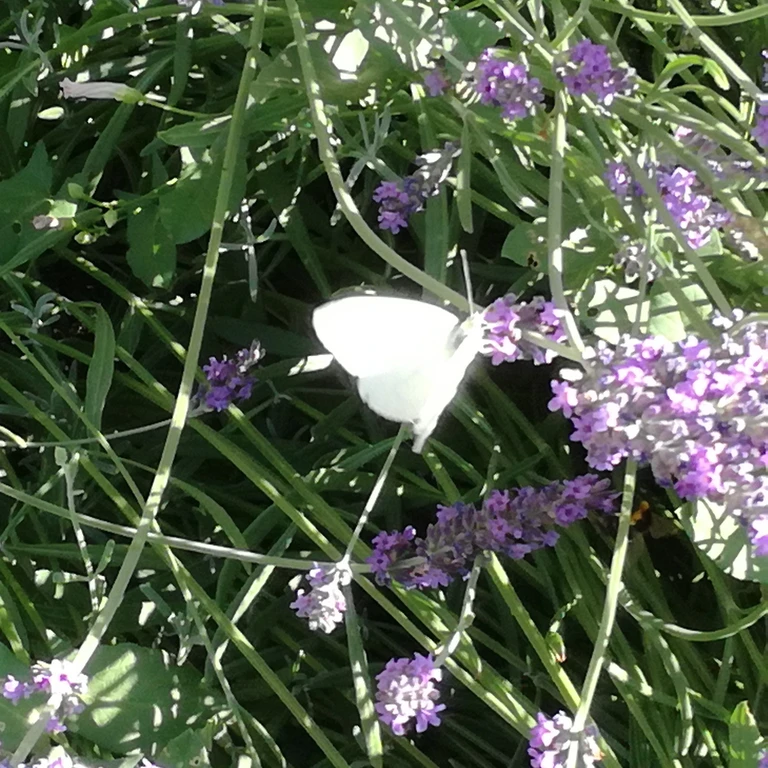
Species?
Pieris rapae
